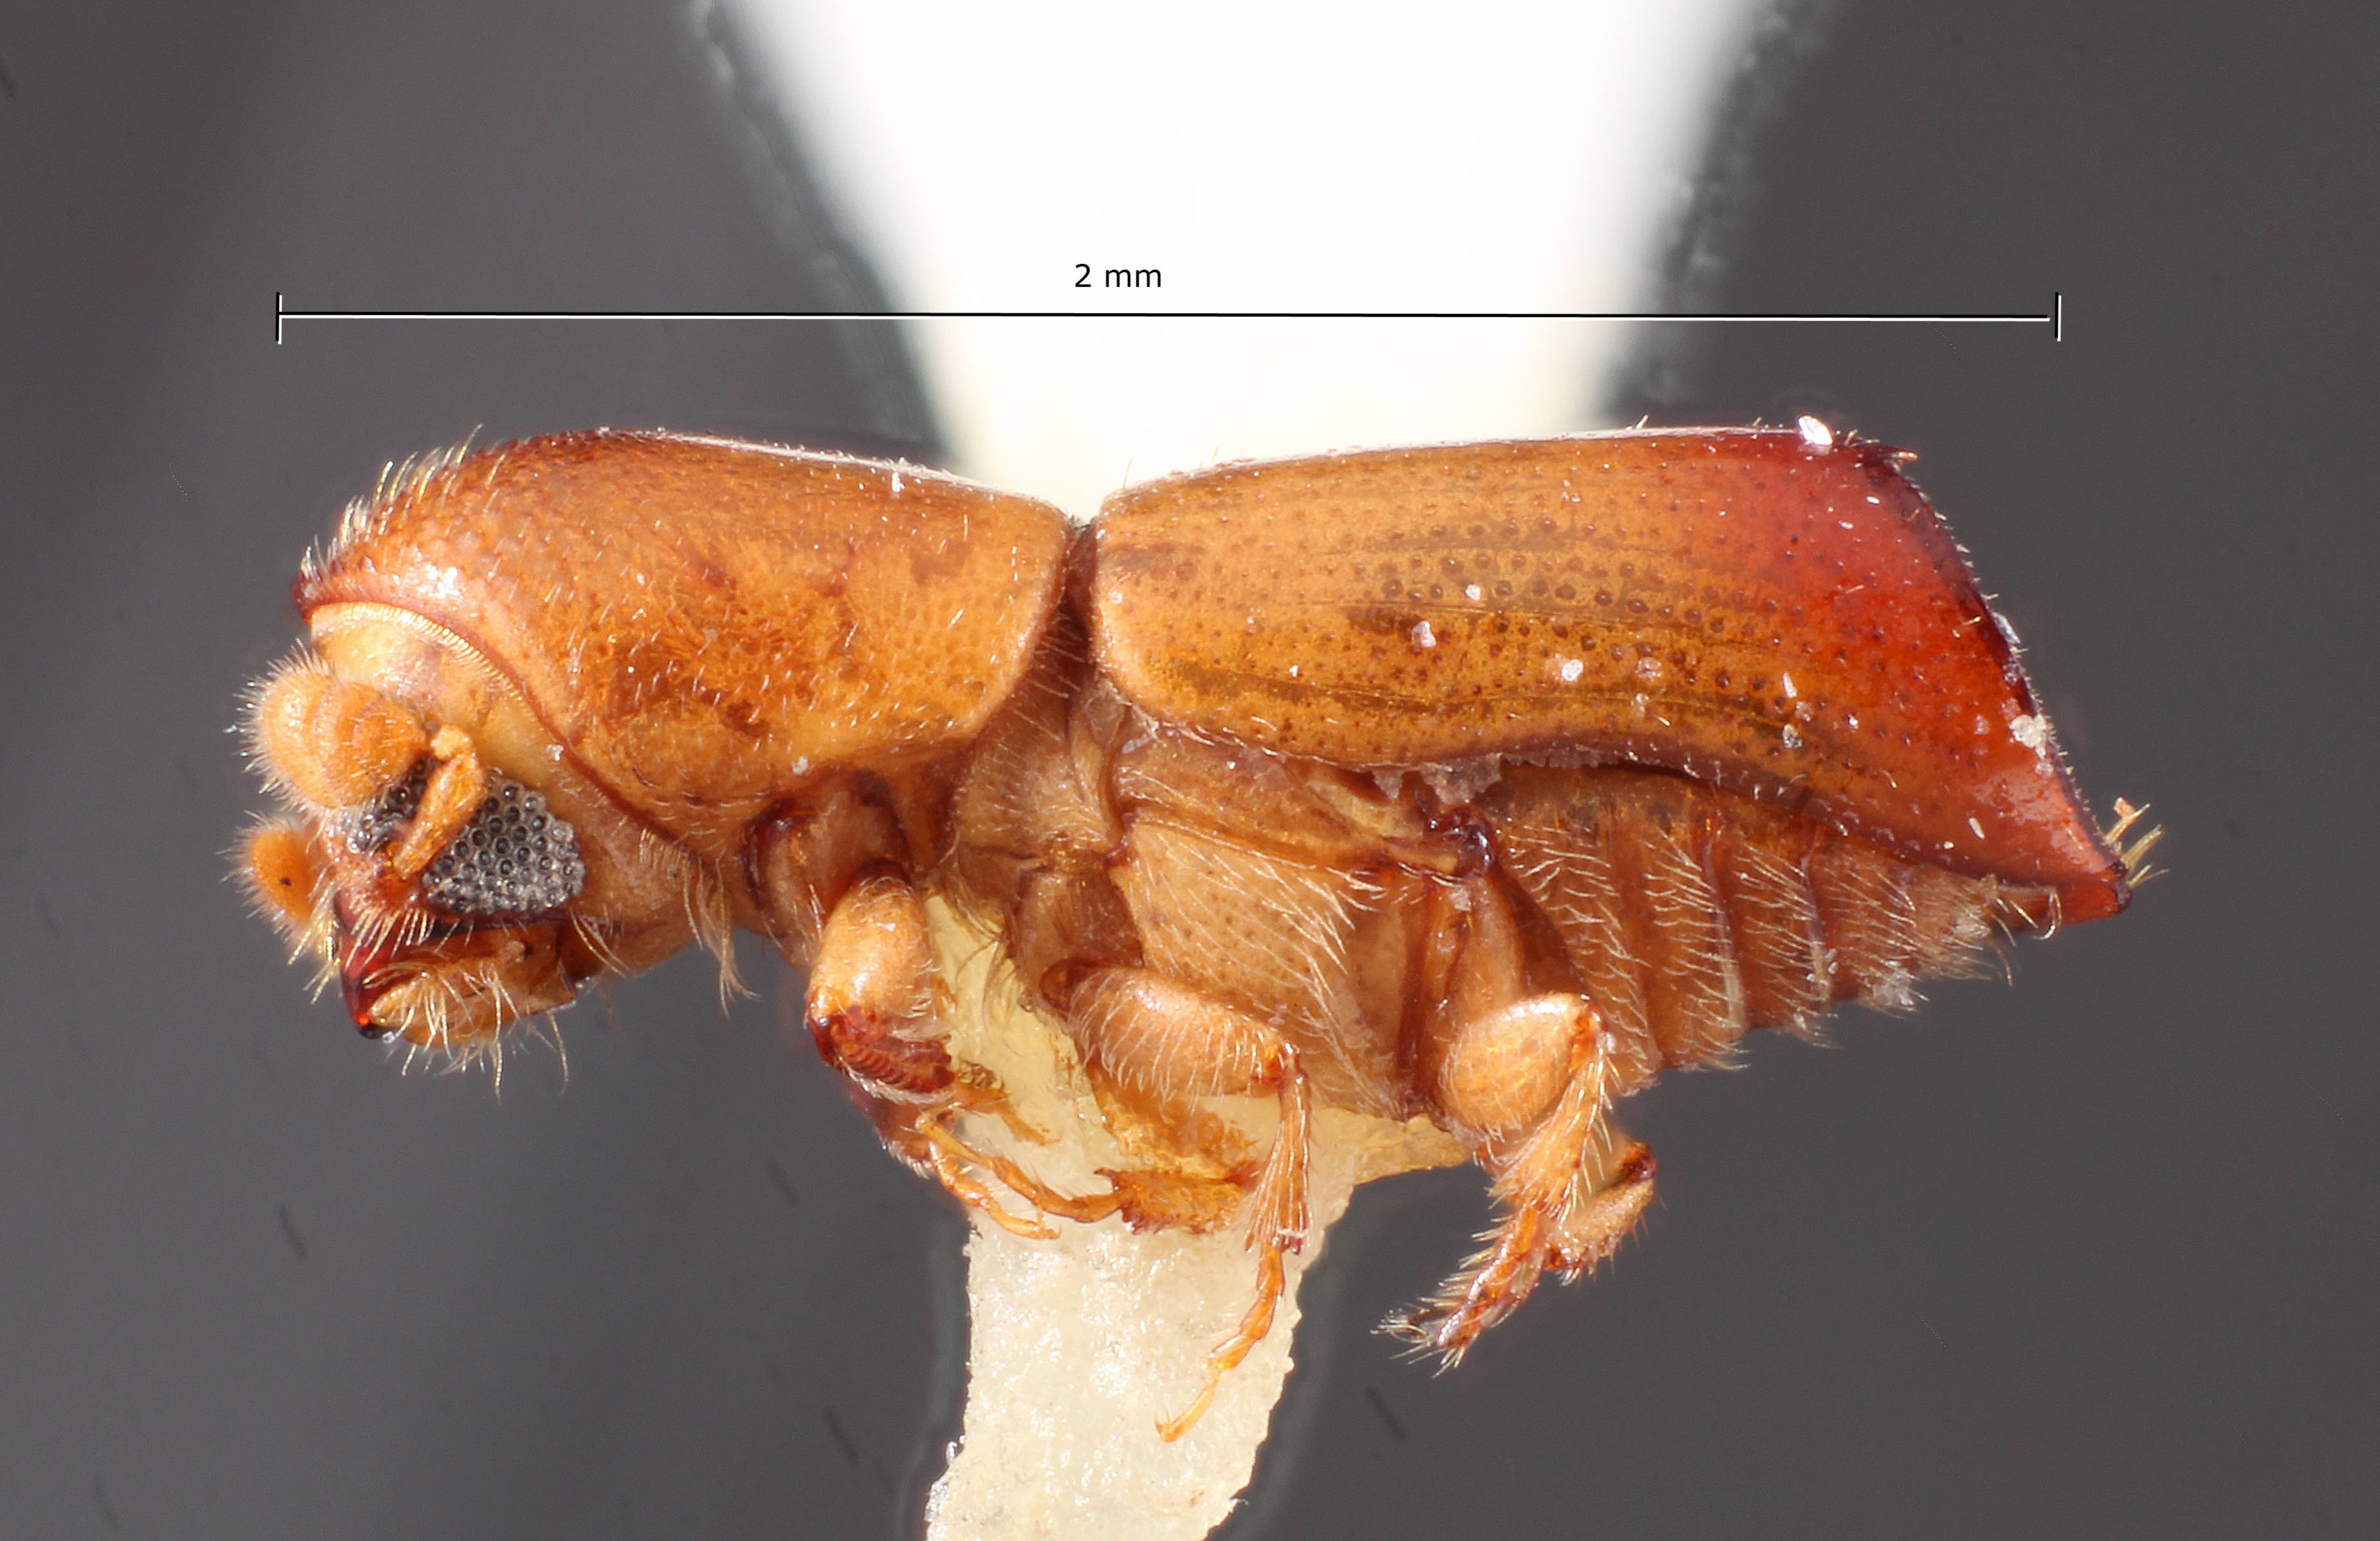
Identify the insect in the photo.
Monarthrum hagedorni
